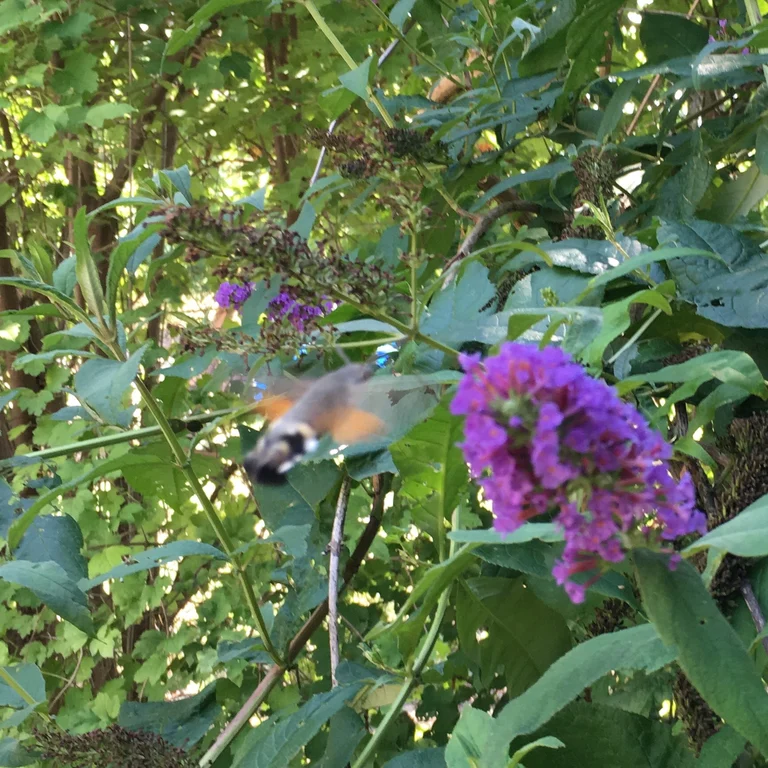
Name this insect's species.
Macroglossum stellatarum
